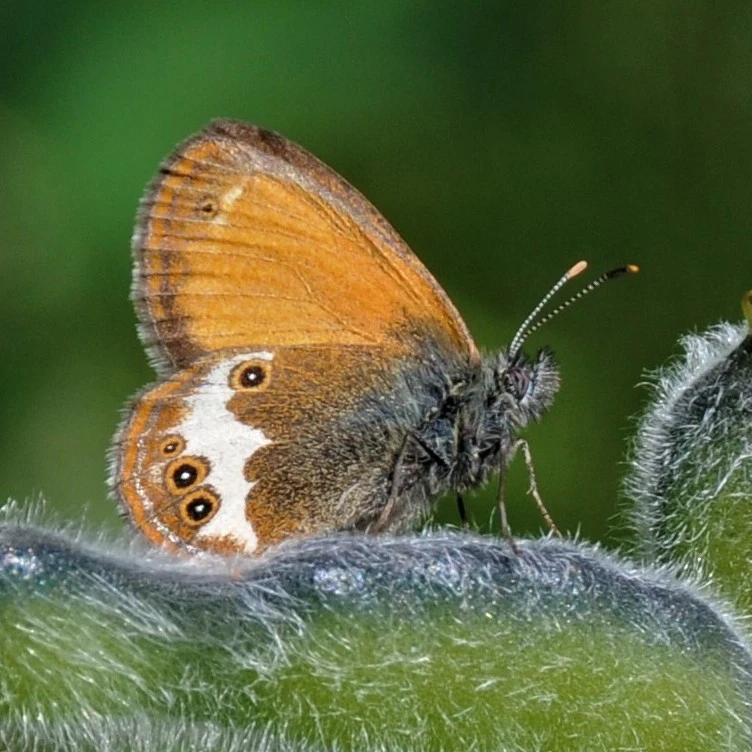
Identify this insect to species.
Coenonympha arcania
